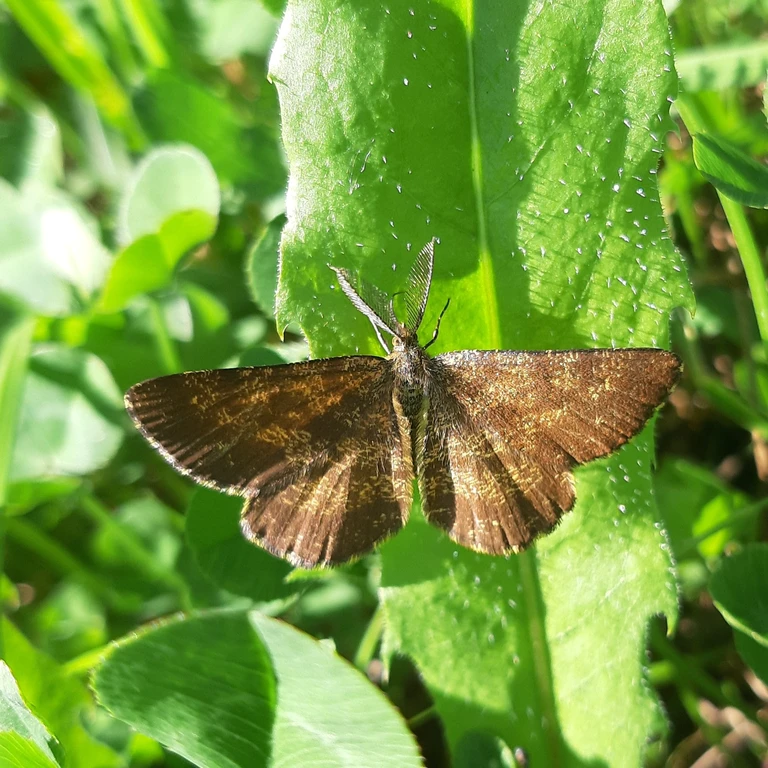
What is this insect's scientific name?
Ematurga atomaria
